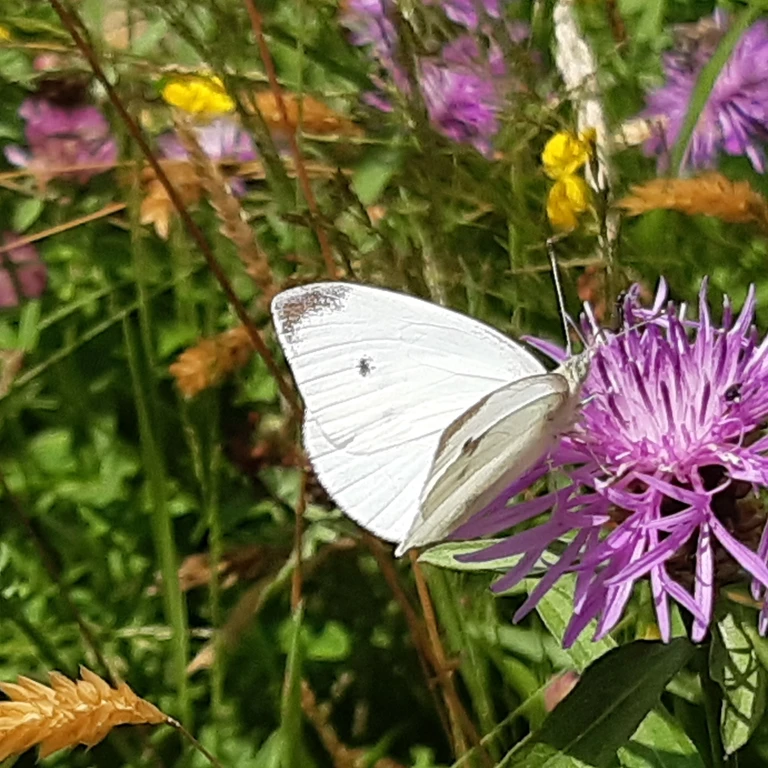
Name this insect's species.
Pieris rapae
